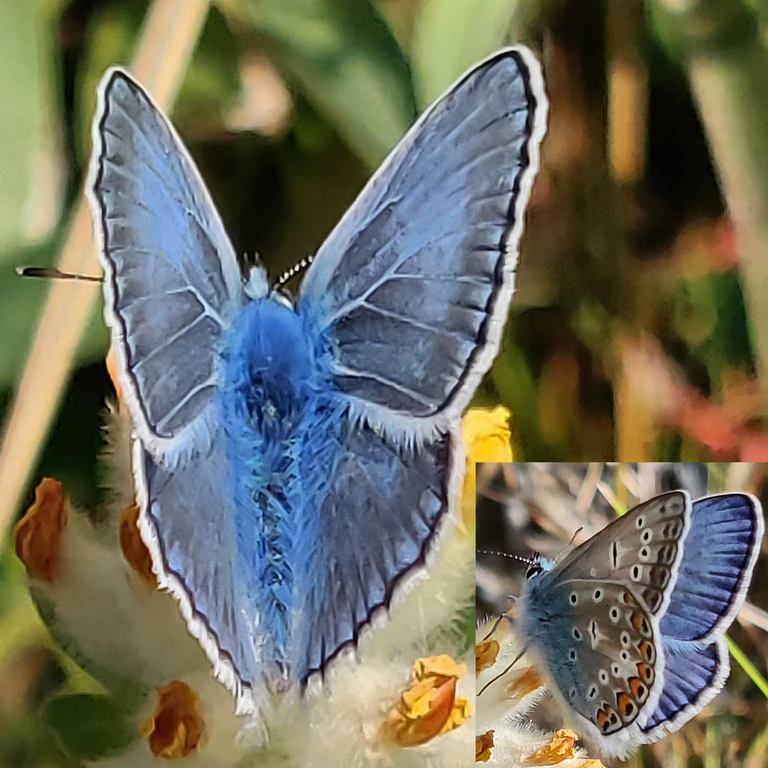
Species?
Polyommatus icarus
